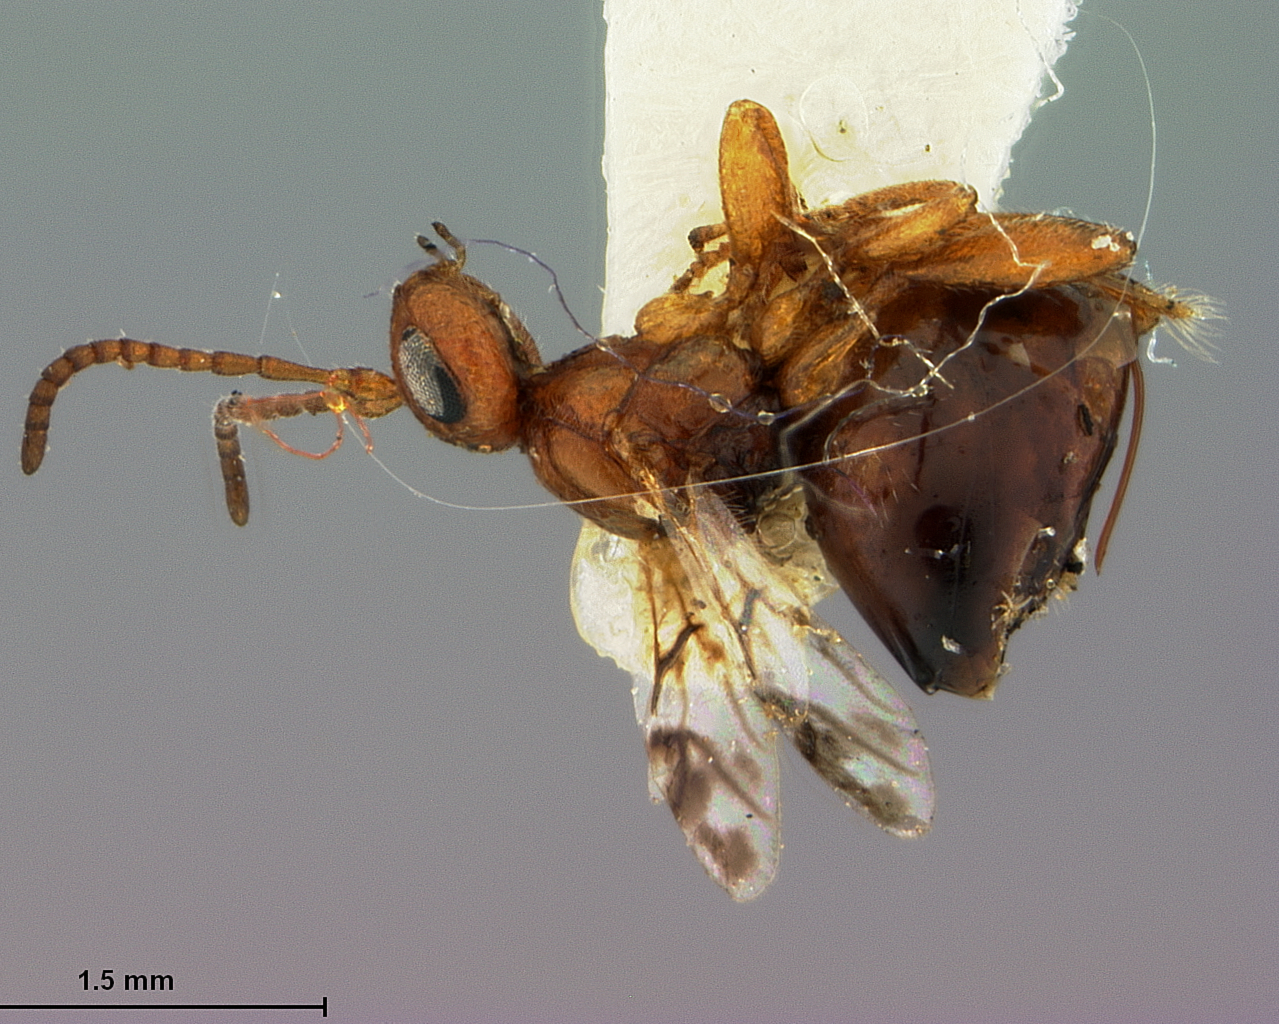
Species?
Xanthoteras pungens
